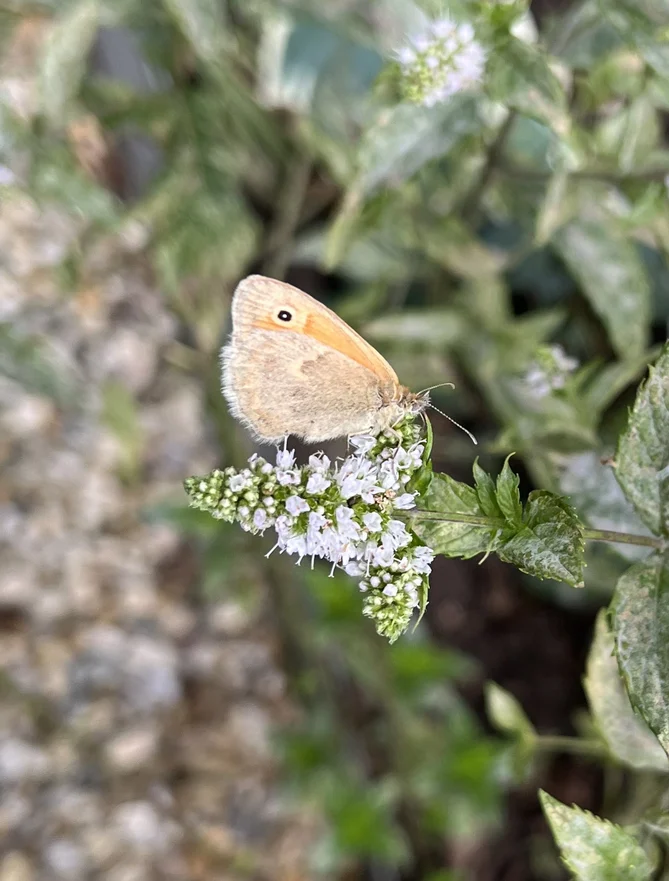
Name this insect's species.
Coenonympha pamphilus
